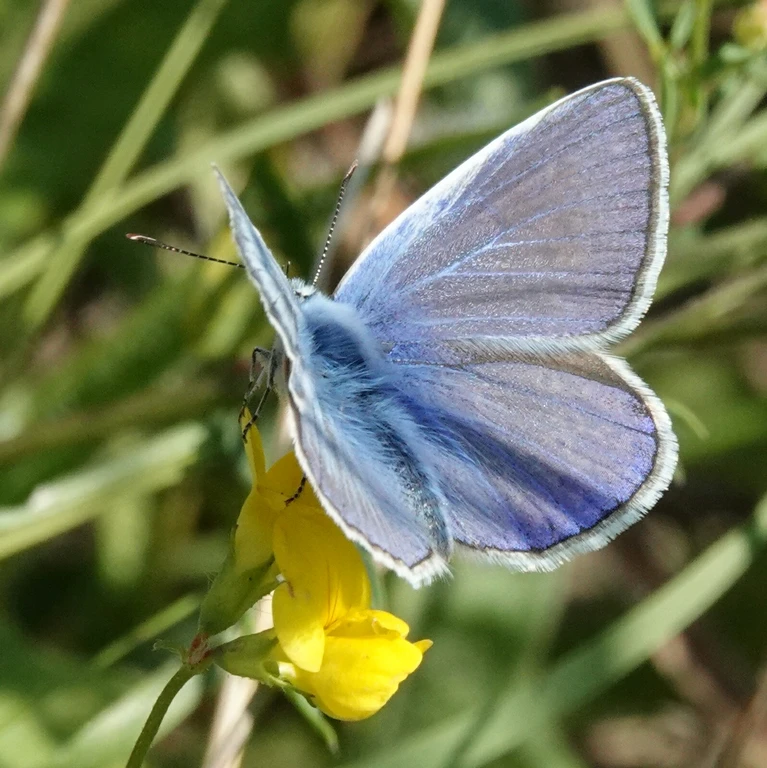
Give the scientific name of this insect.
Polyommatus icarus
